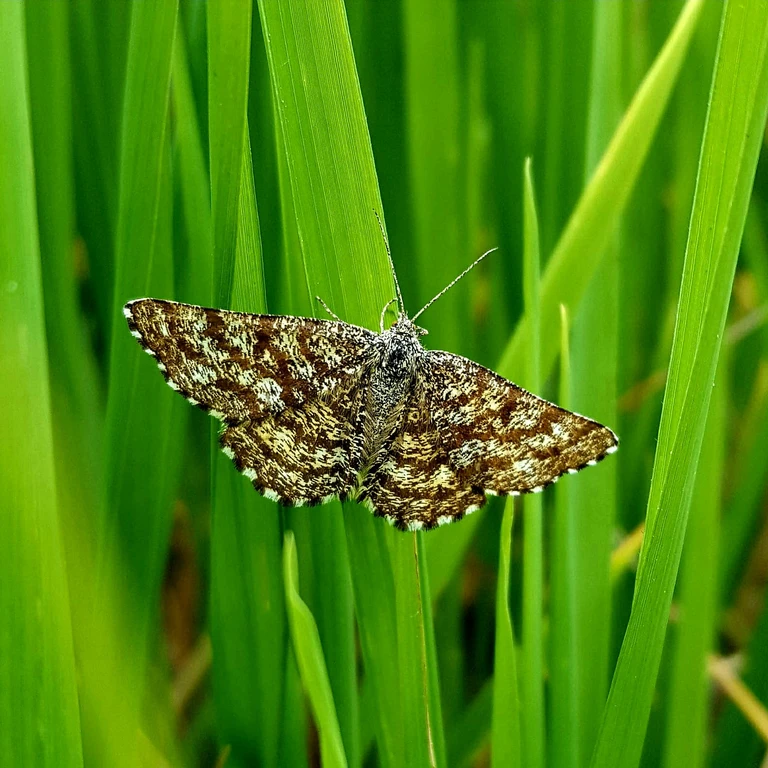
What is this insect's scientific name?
Ematurga atomaria
